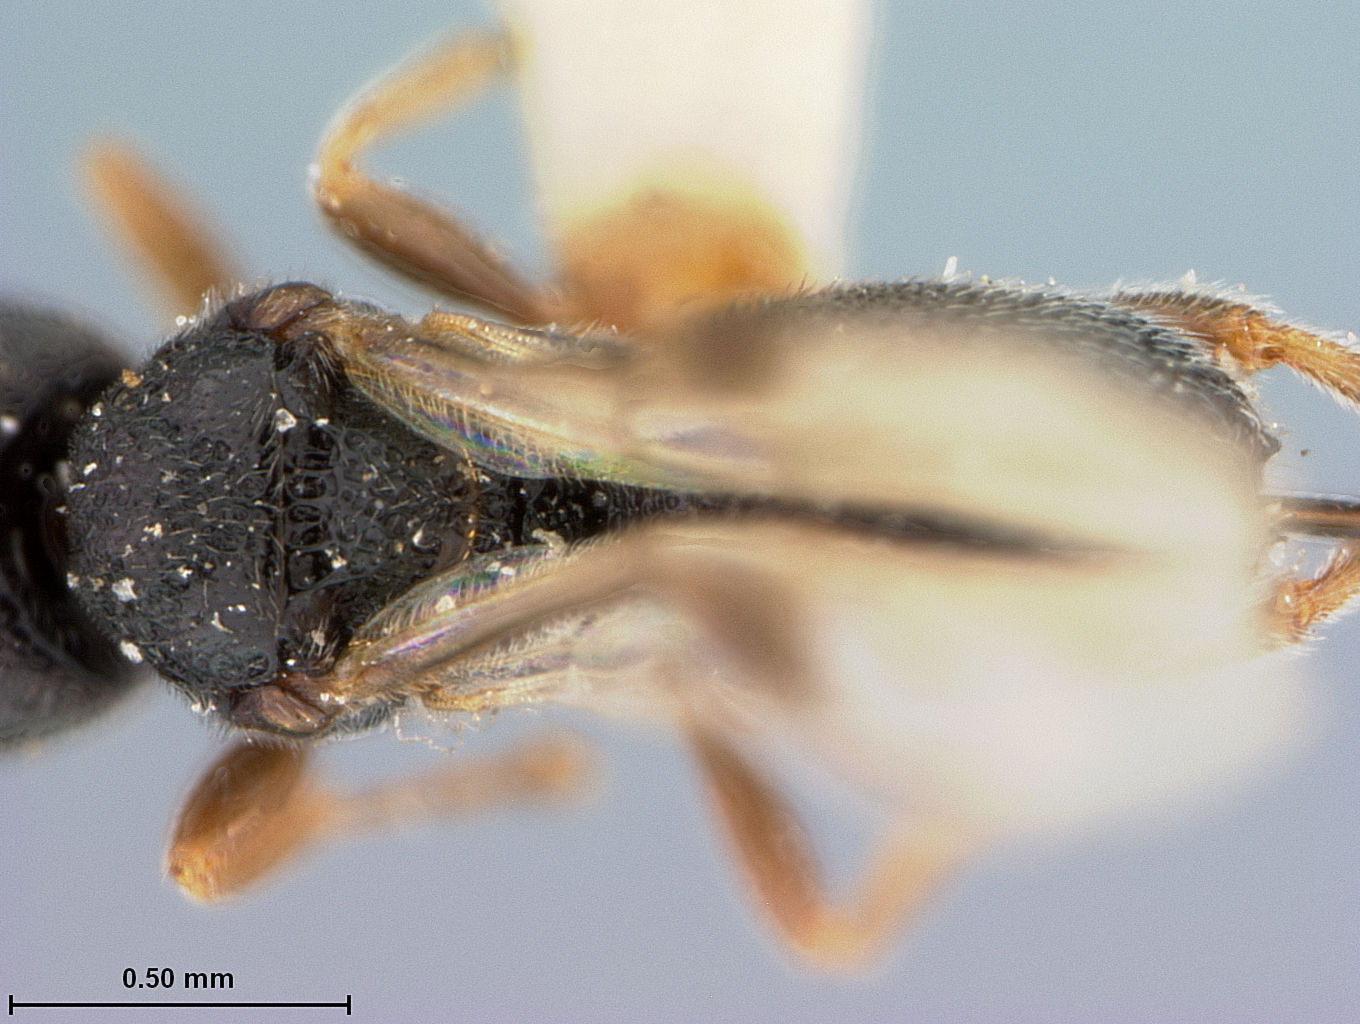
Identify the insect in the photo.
Urosigalphus femoratus
